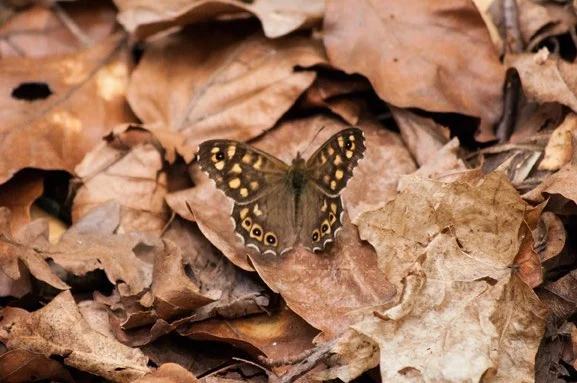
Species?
Pararge aegeria
